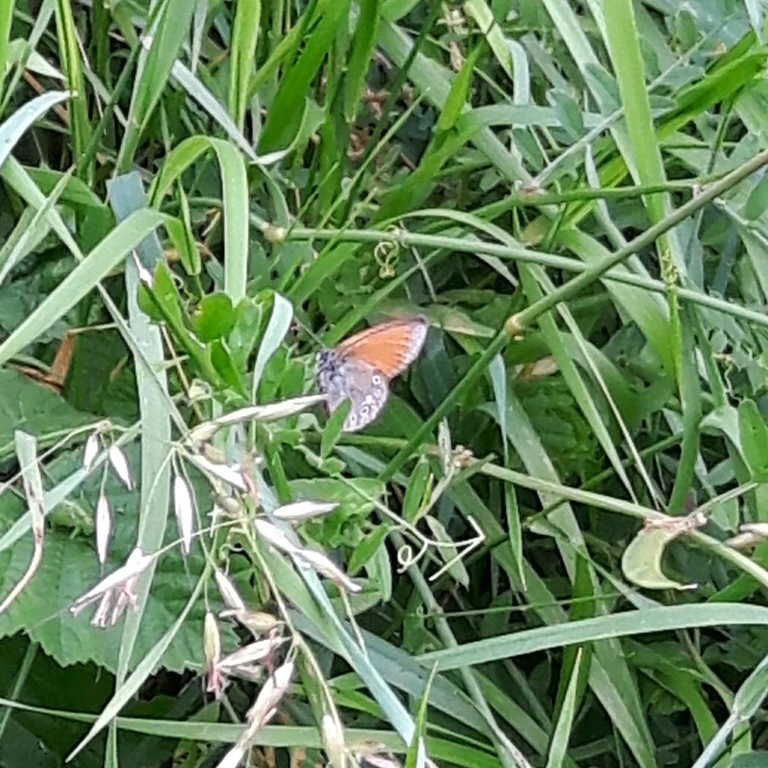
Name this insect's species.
Coenonympha glycerion (also Coenonympha iphis)
